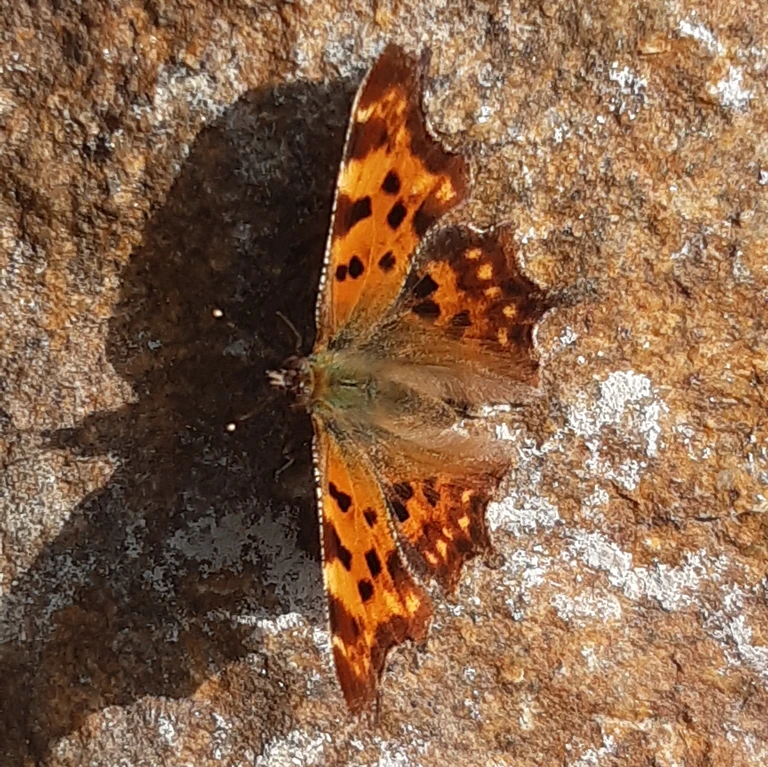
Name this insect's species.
Polygonia c-album
